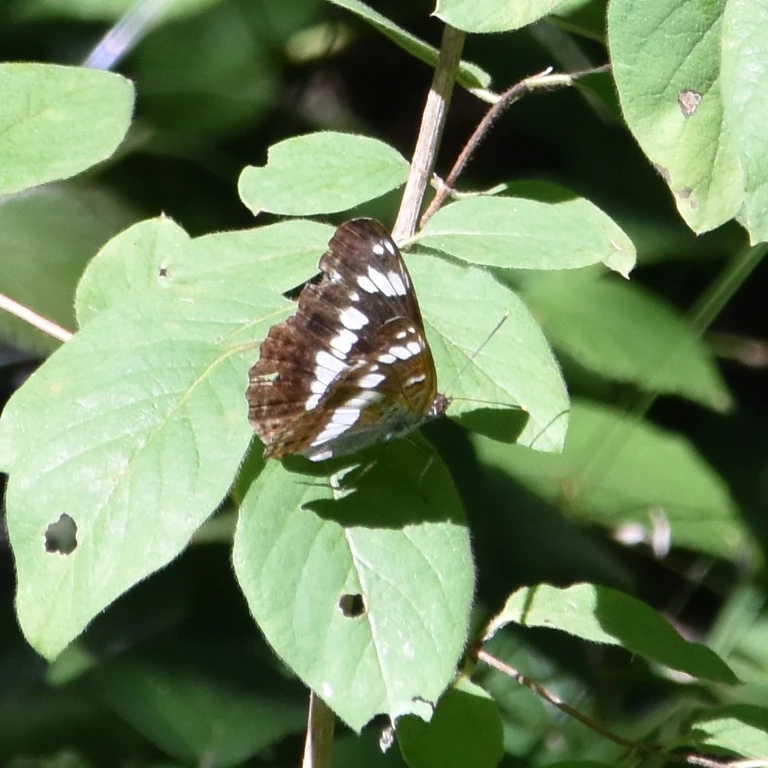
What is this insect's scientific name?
Limenitis camilla (also Ladoga camilla)
